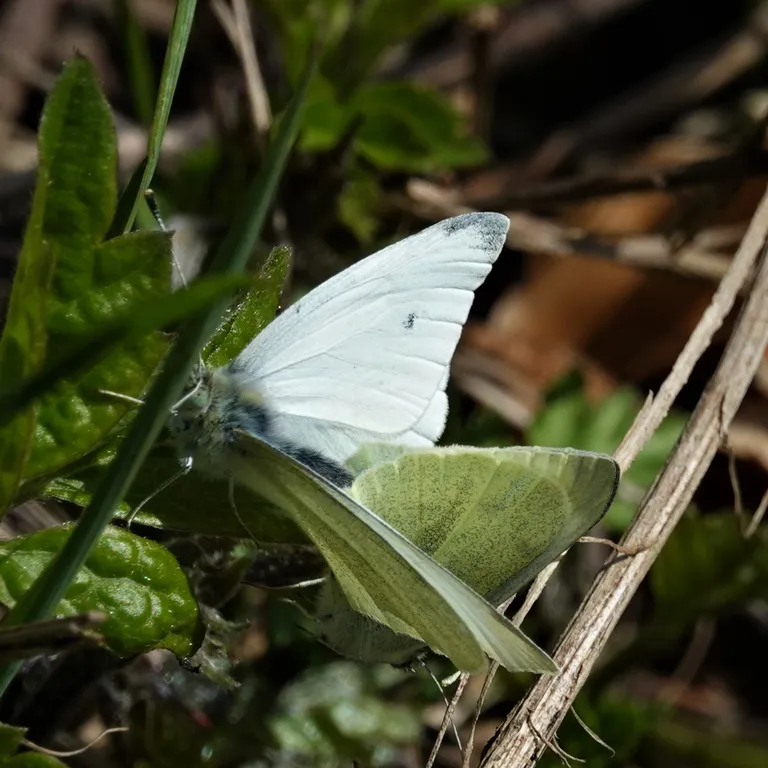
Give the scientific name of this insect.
Pieris rapae
